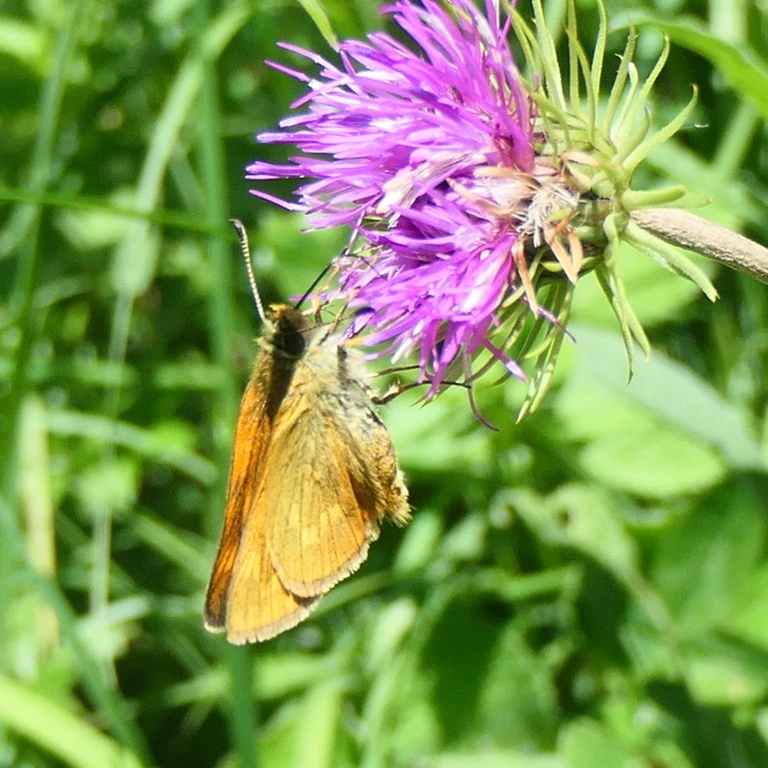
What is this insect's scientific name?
Ochlodes sylvanus (also Ochlodes venata)
